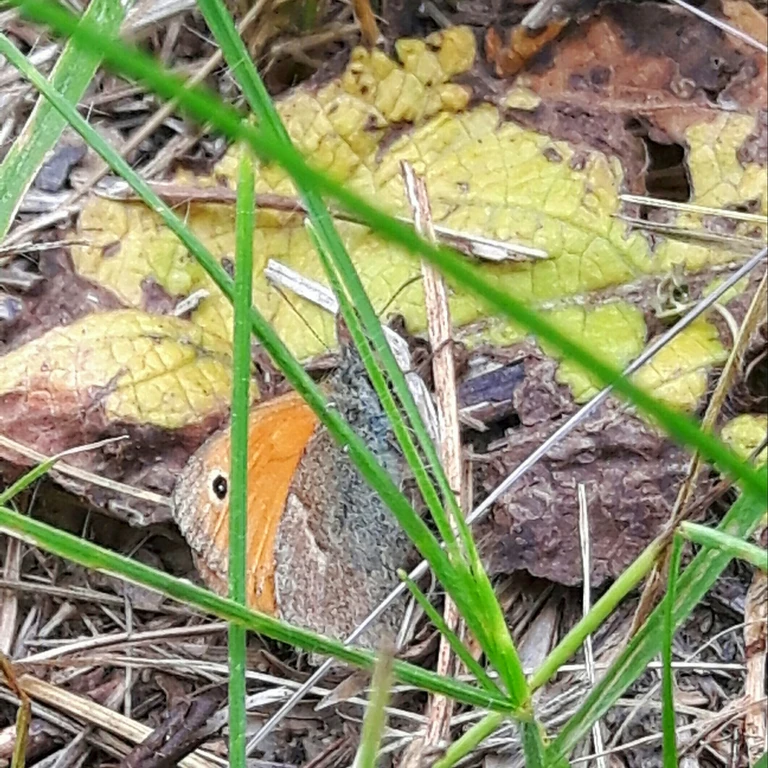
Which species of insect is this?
Coenonympha pamphilus
